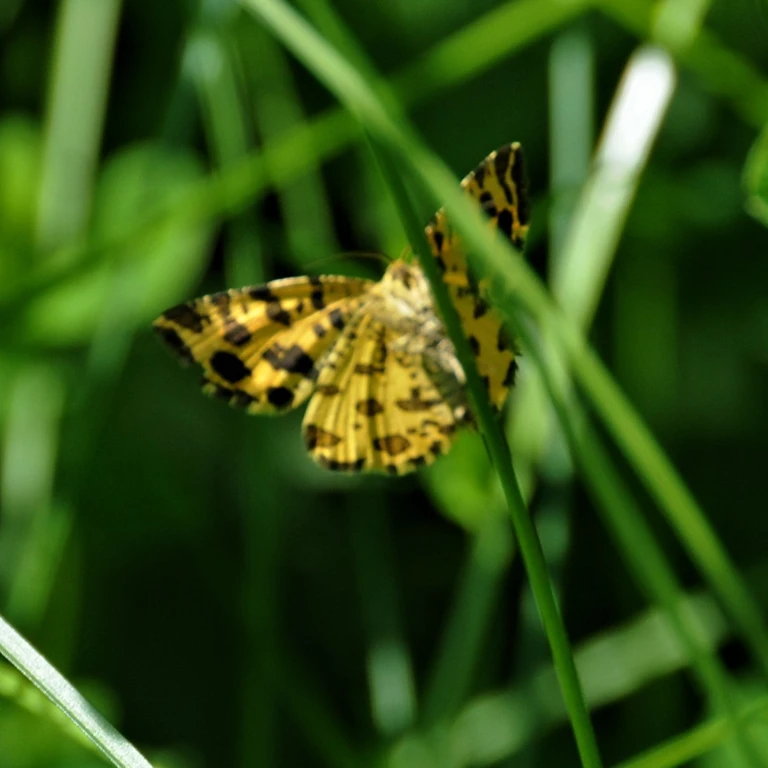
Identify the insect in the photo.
Pseudopanthera macularia
